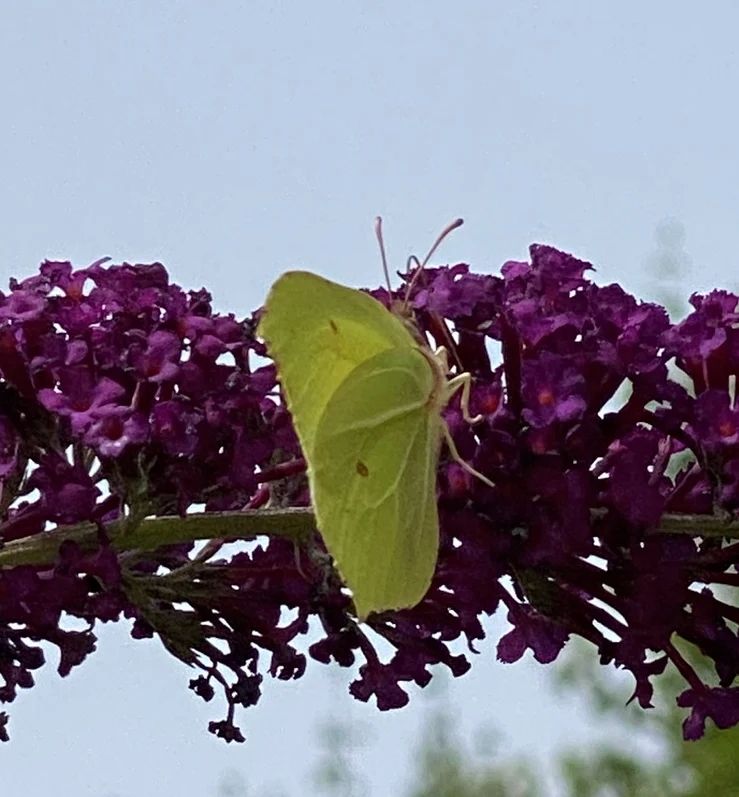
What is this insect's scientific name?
Gonepteryx rhamni
